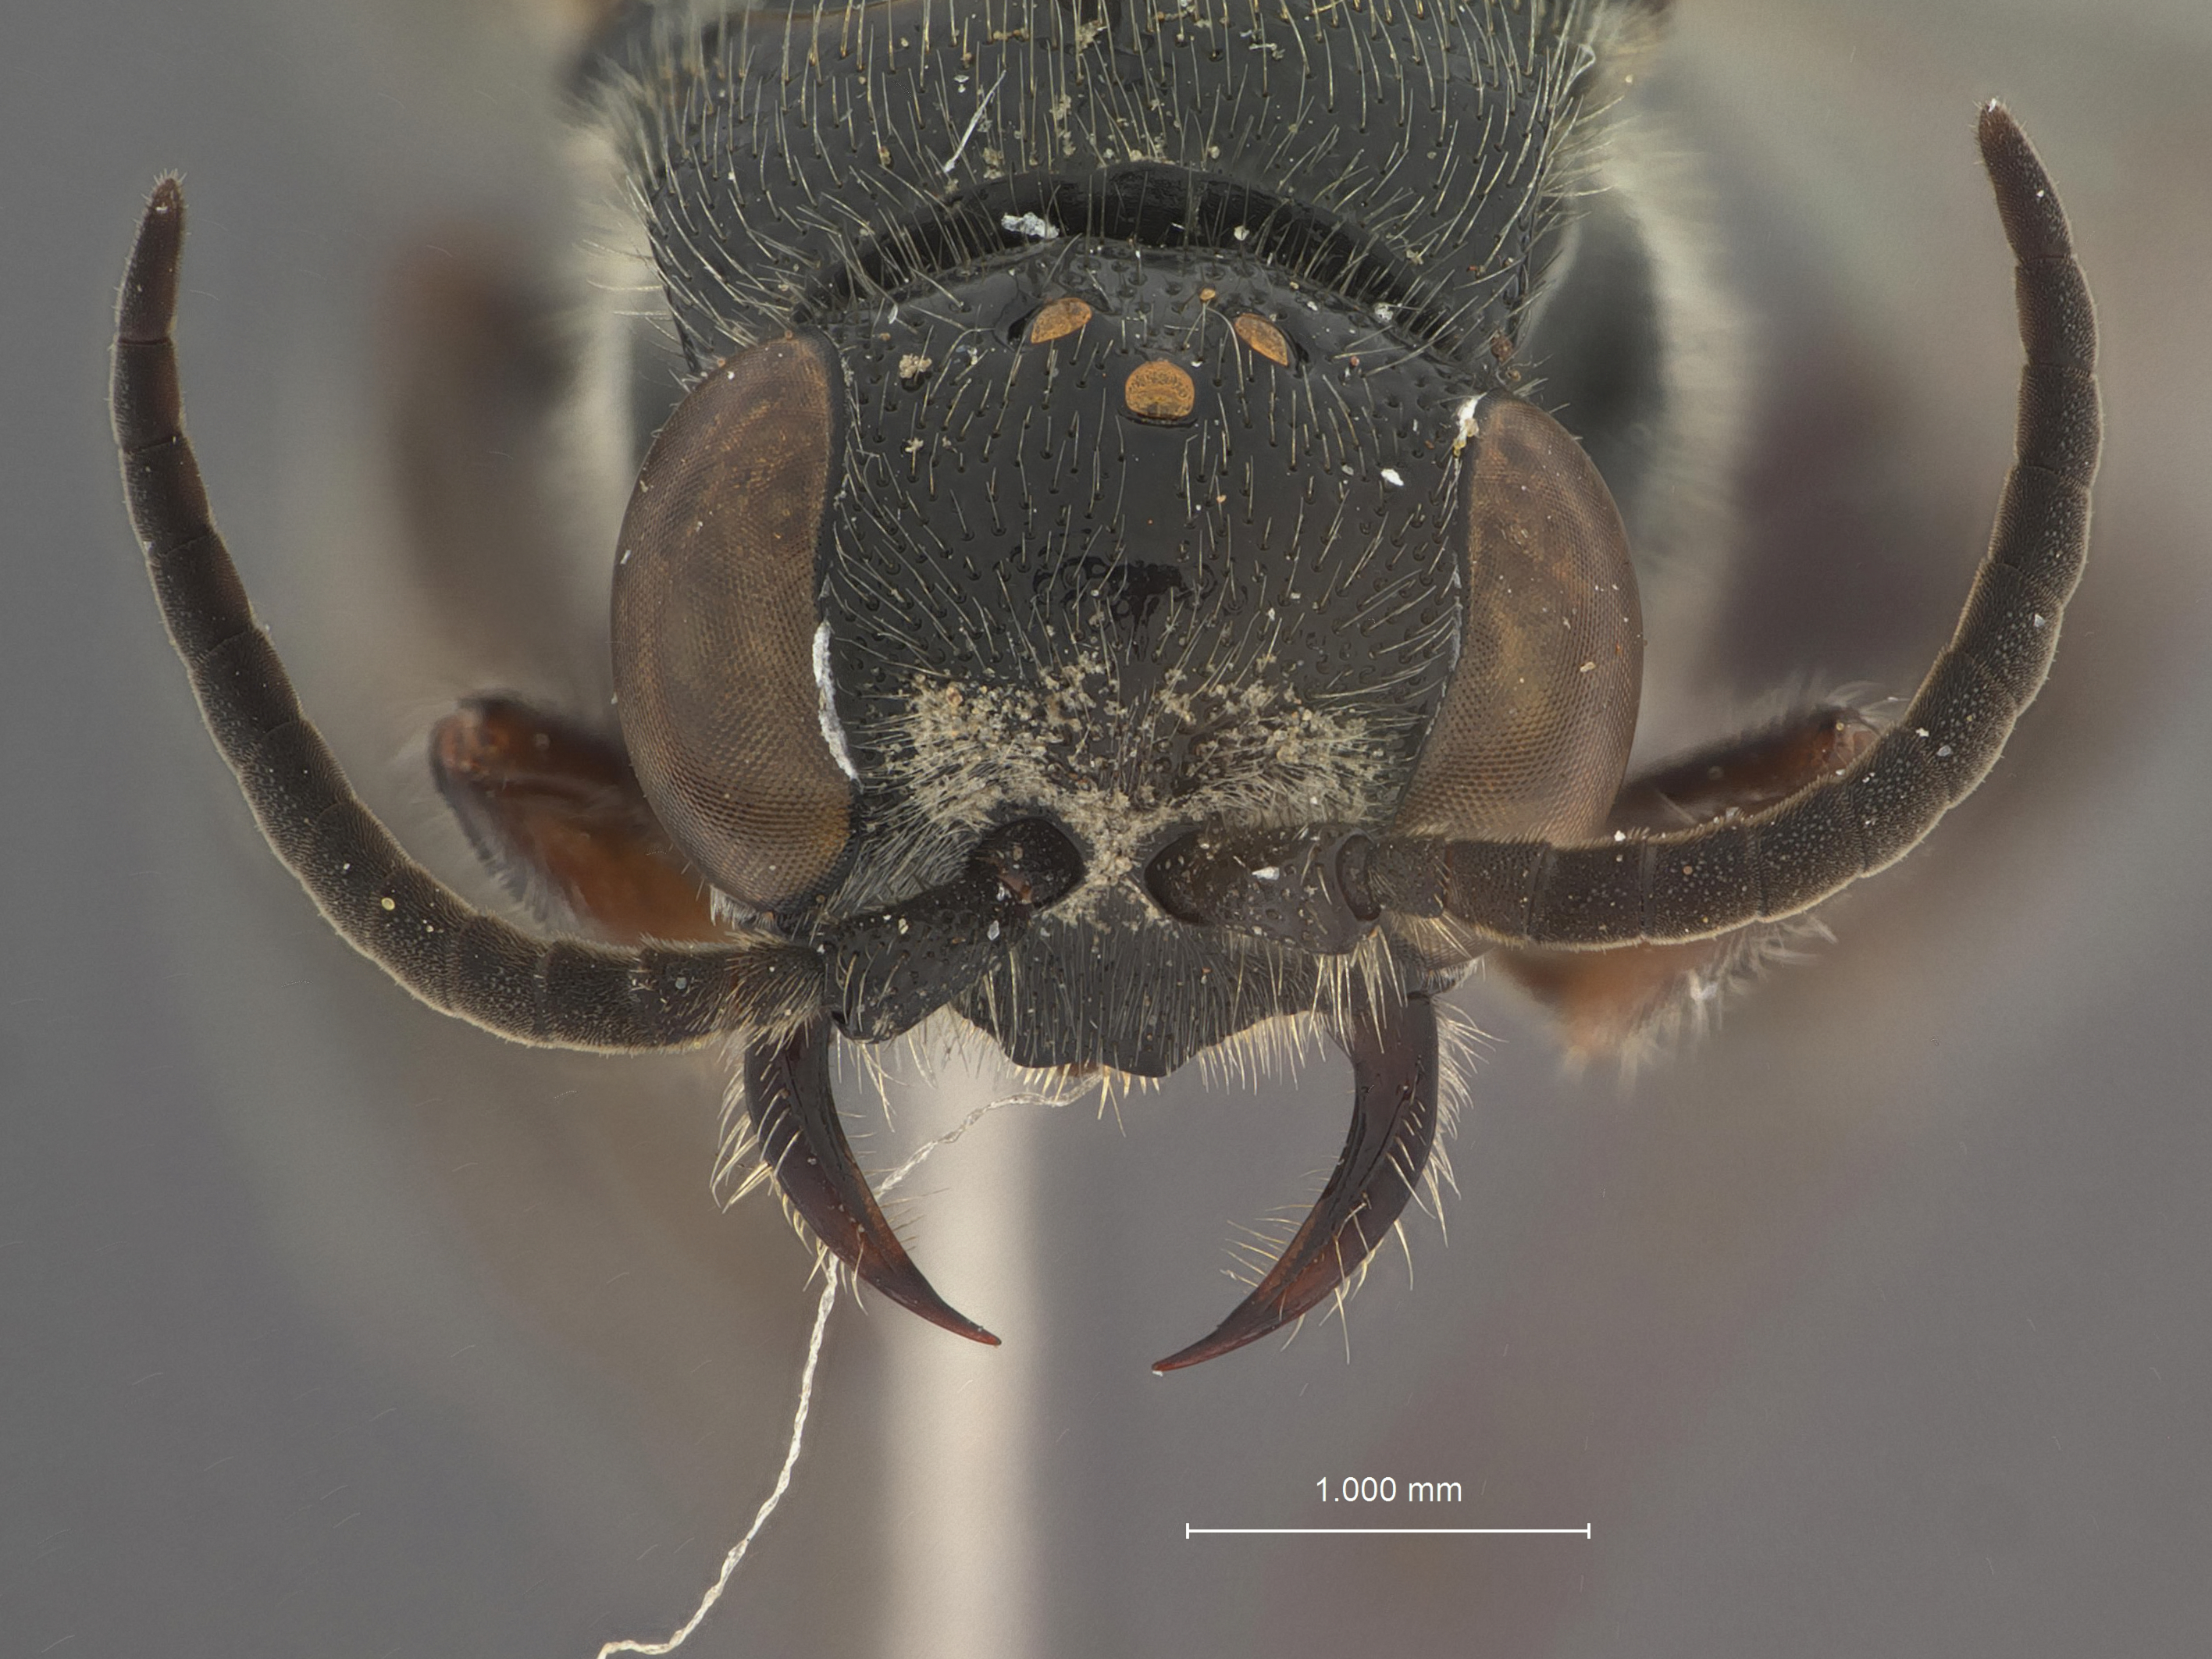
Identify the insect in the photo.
Tiphia fortidentata
